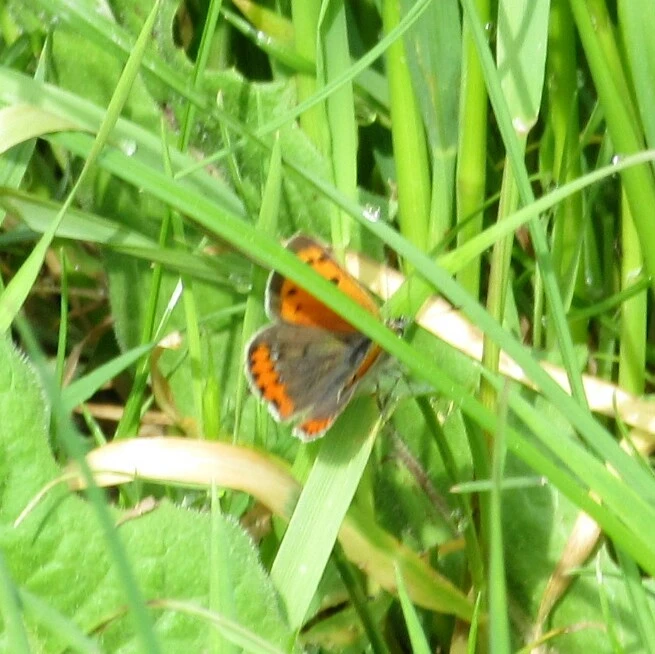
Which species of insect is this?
Lycaena phlaeas
